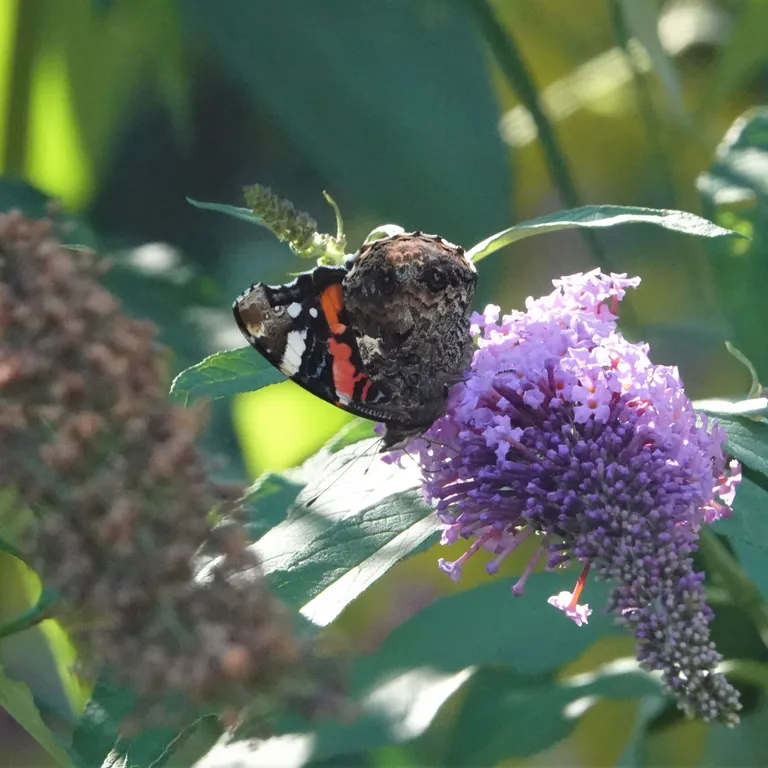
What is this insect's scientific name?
Vanessa atalanta
